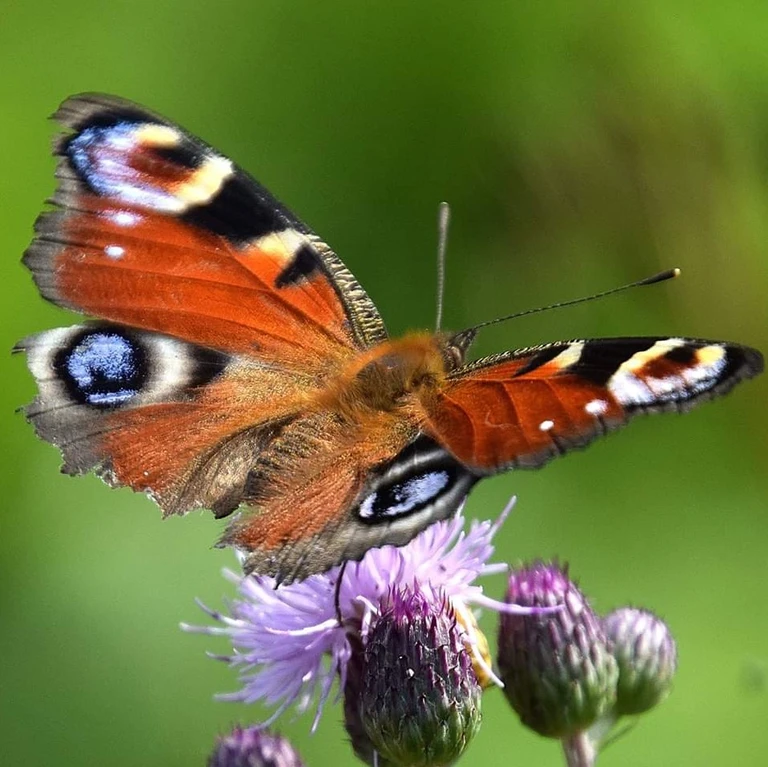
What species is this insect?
Aglais io
